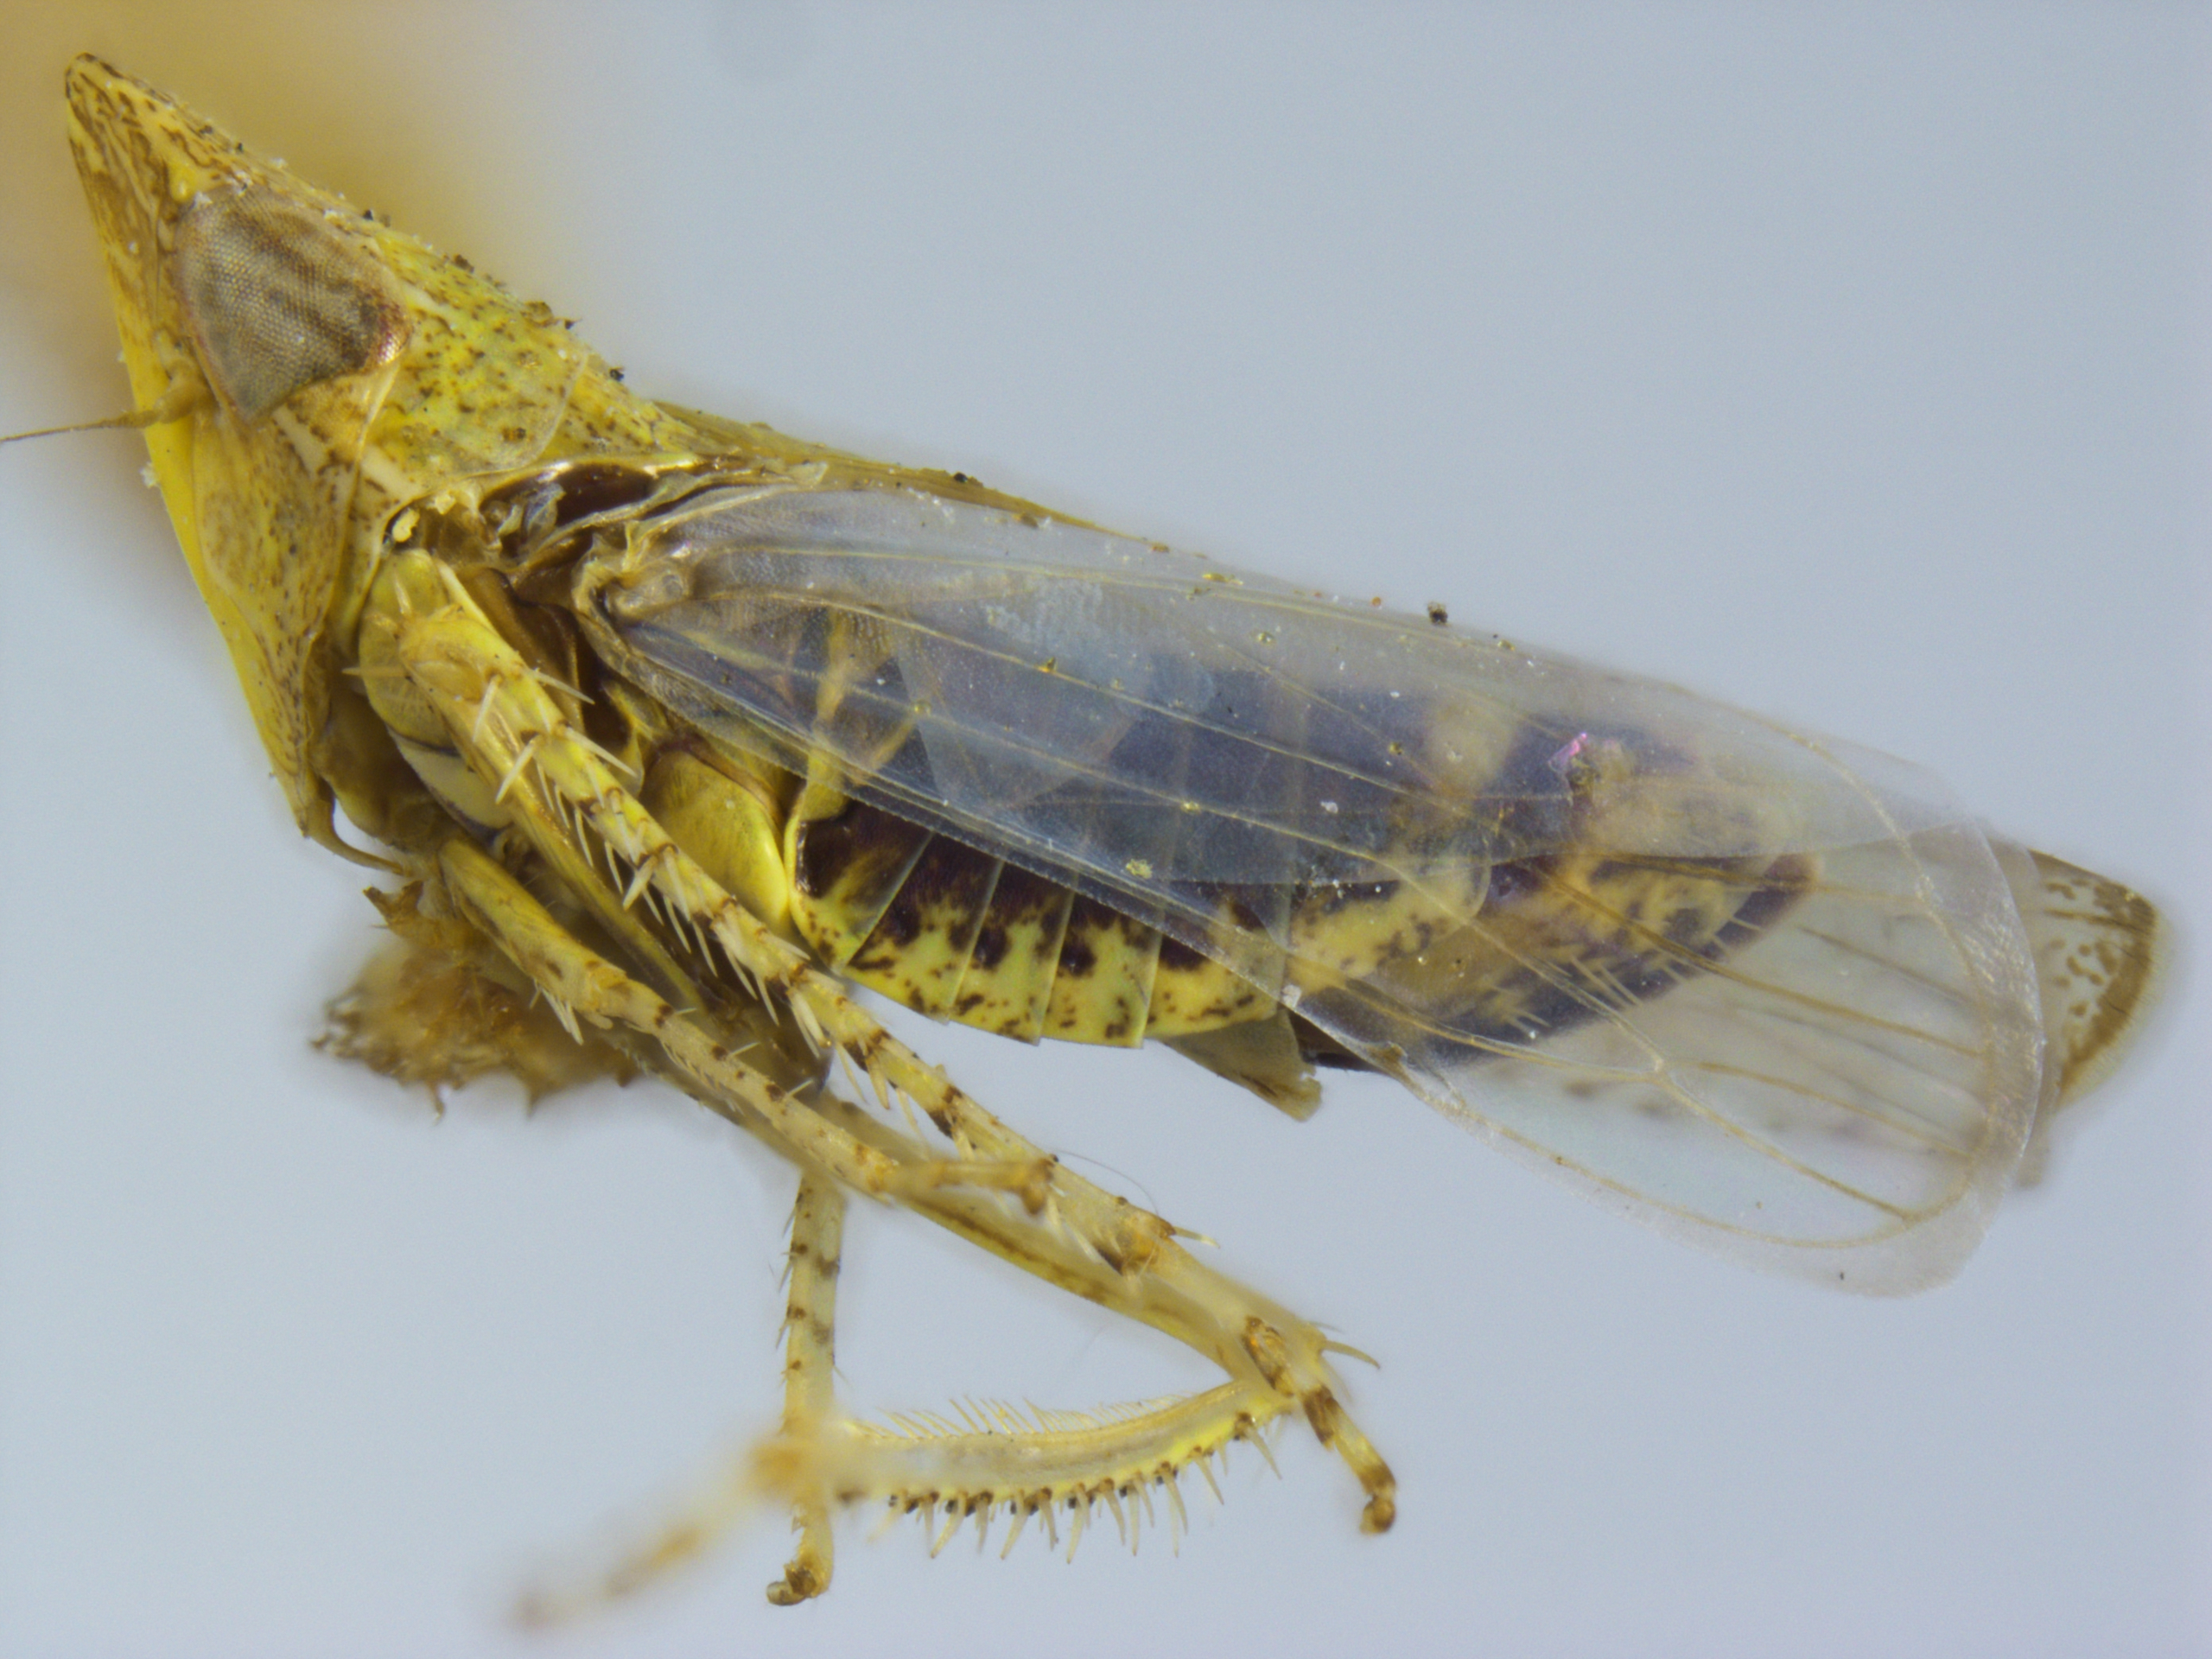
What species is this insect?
Platymetopius cinereus
